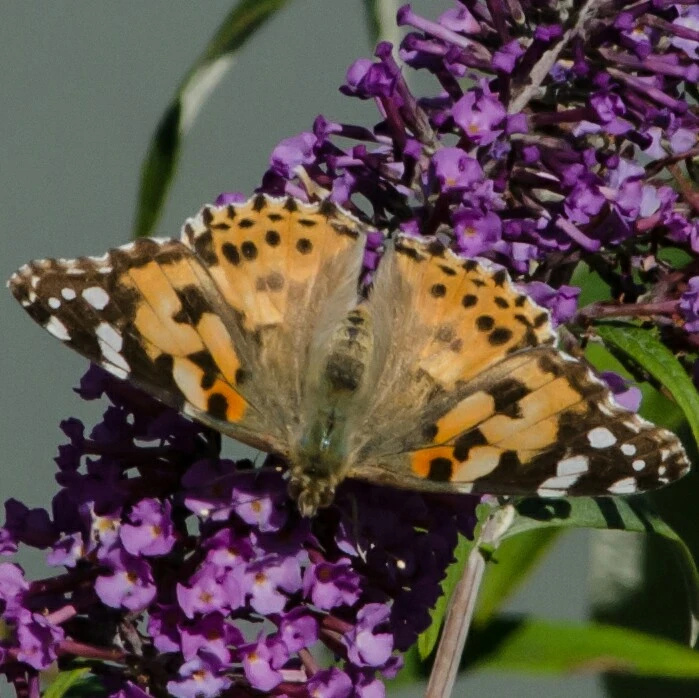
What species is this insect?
Vanessa cardui
